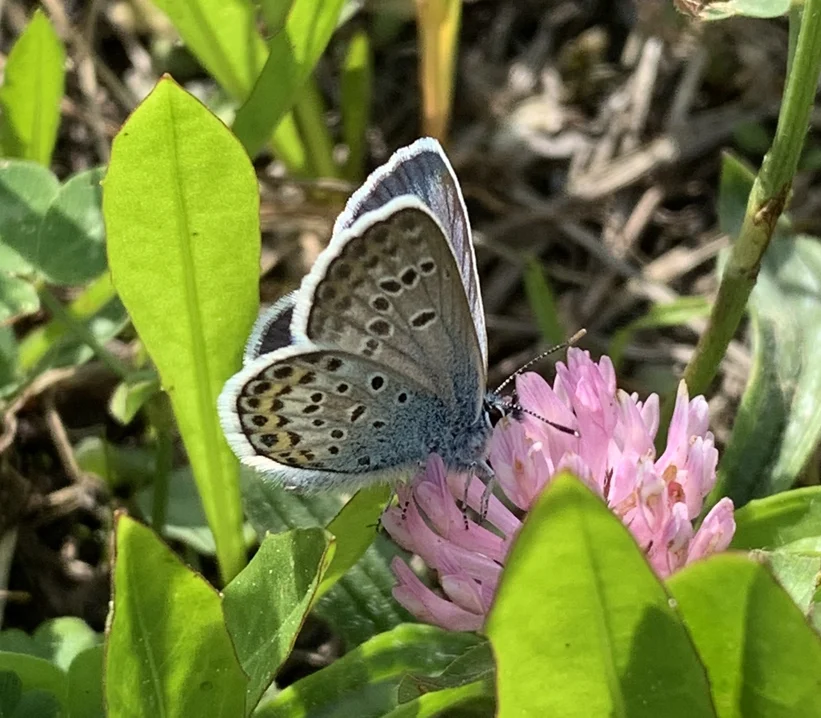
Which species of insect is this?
Plebejus argus
